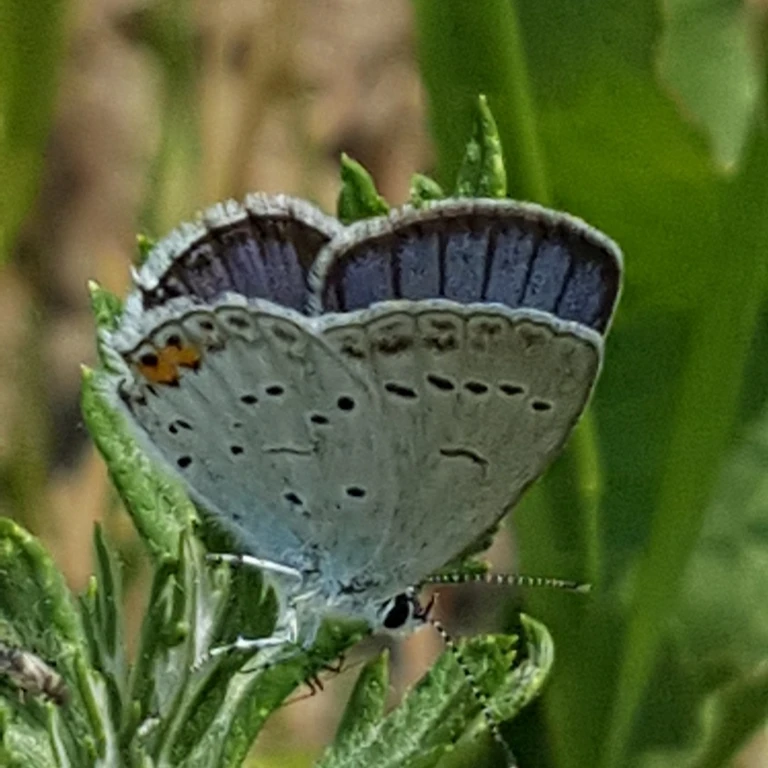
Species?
Cupido argiades (also Elkalyce argiades)
